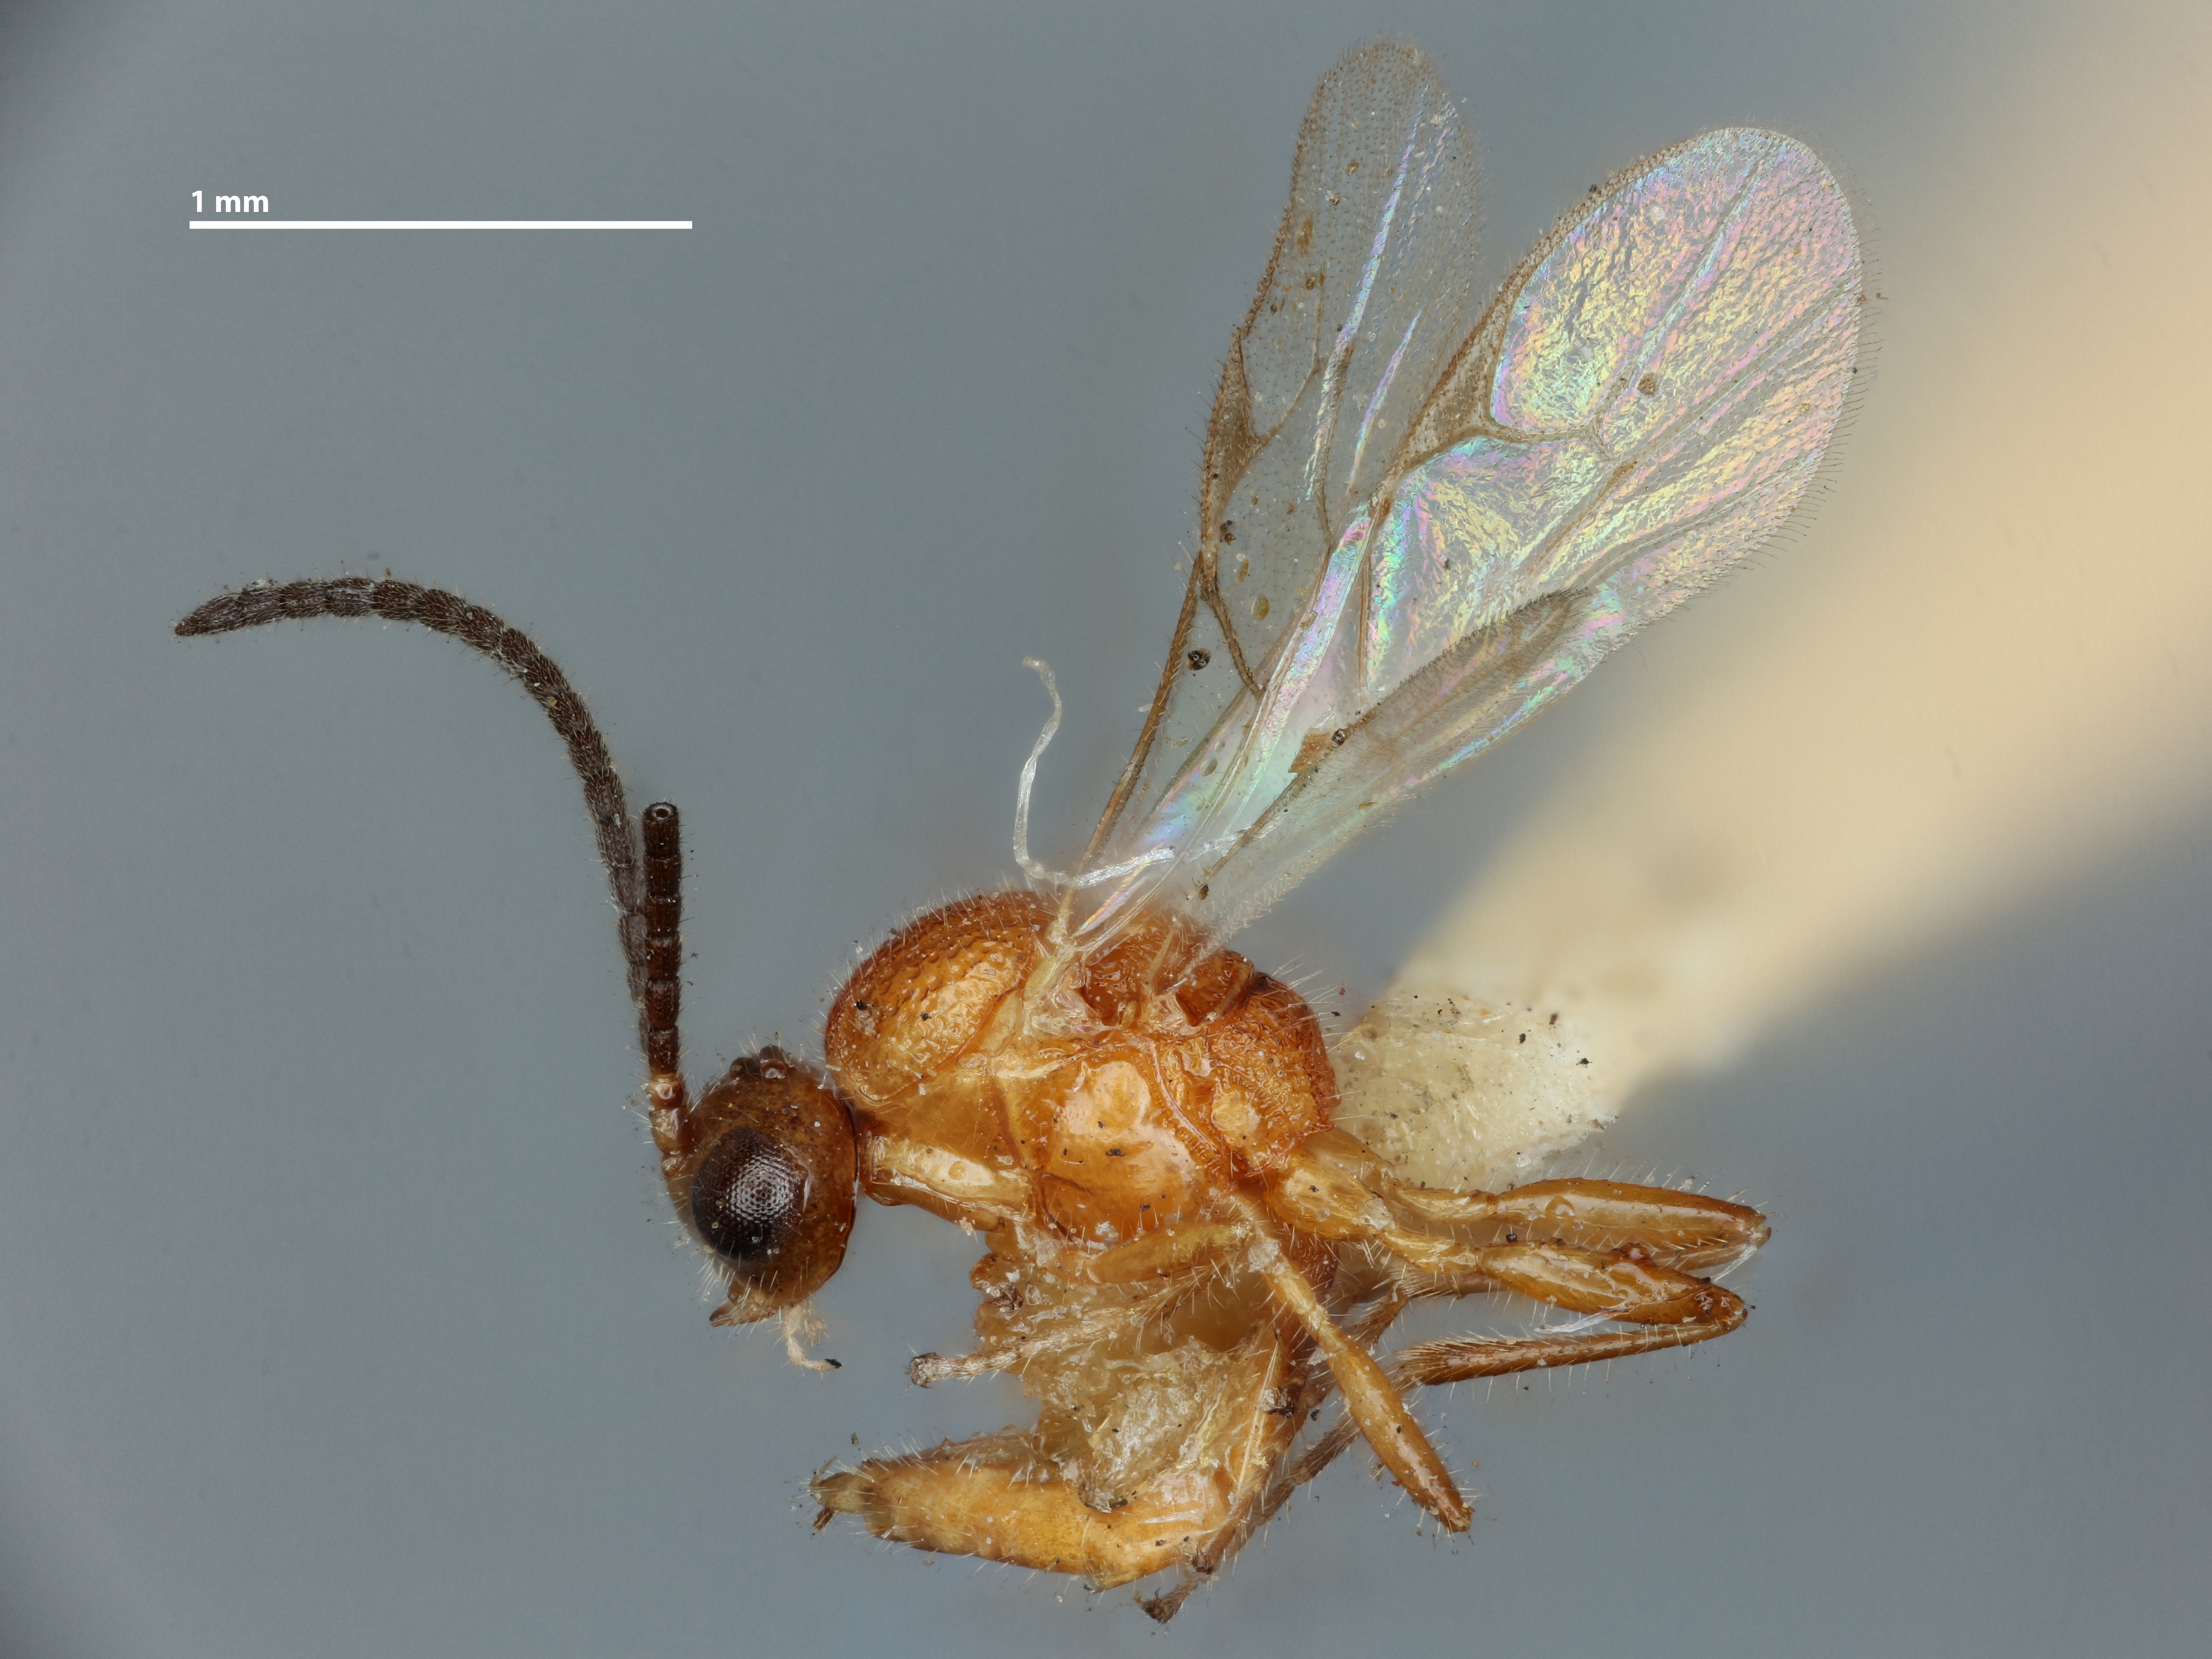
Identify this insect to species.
Aphidius pinaphidis
